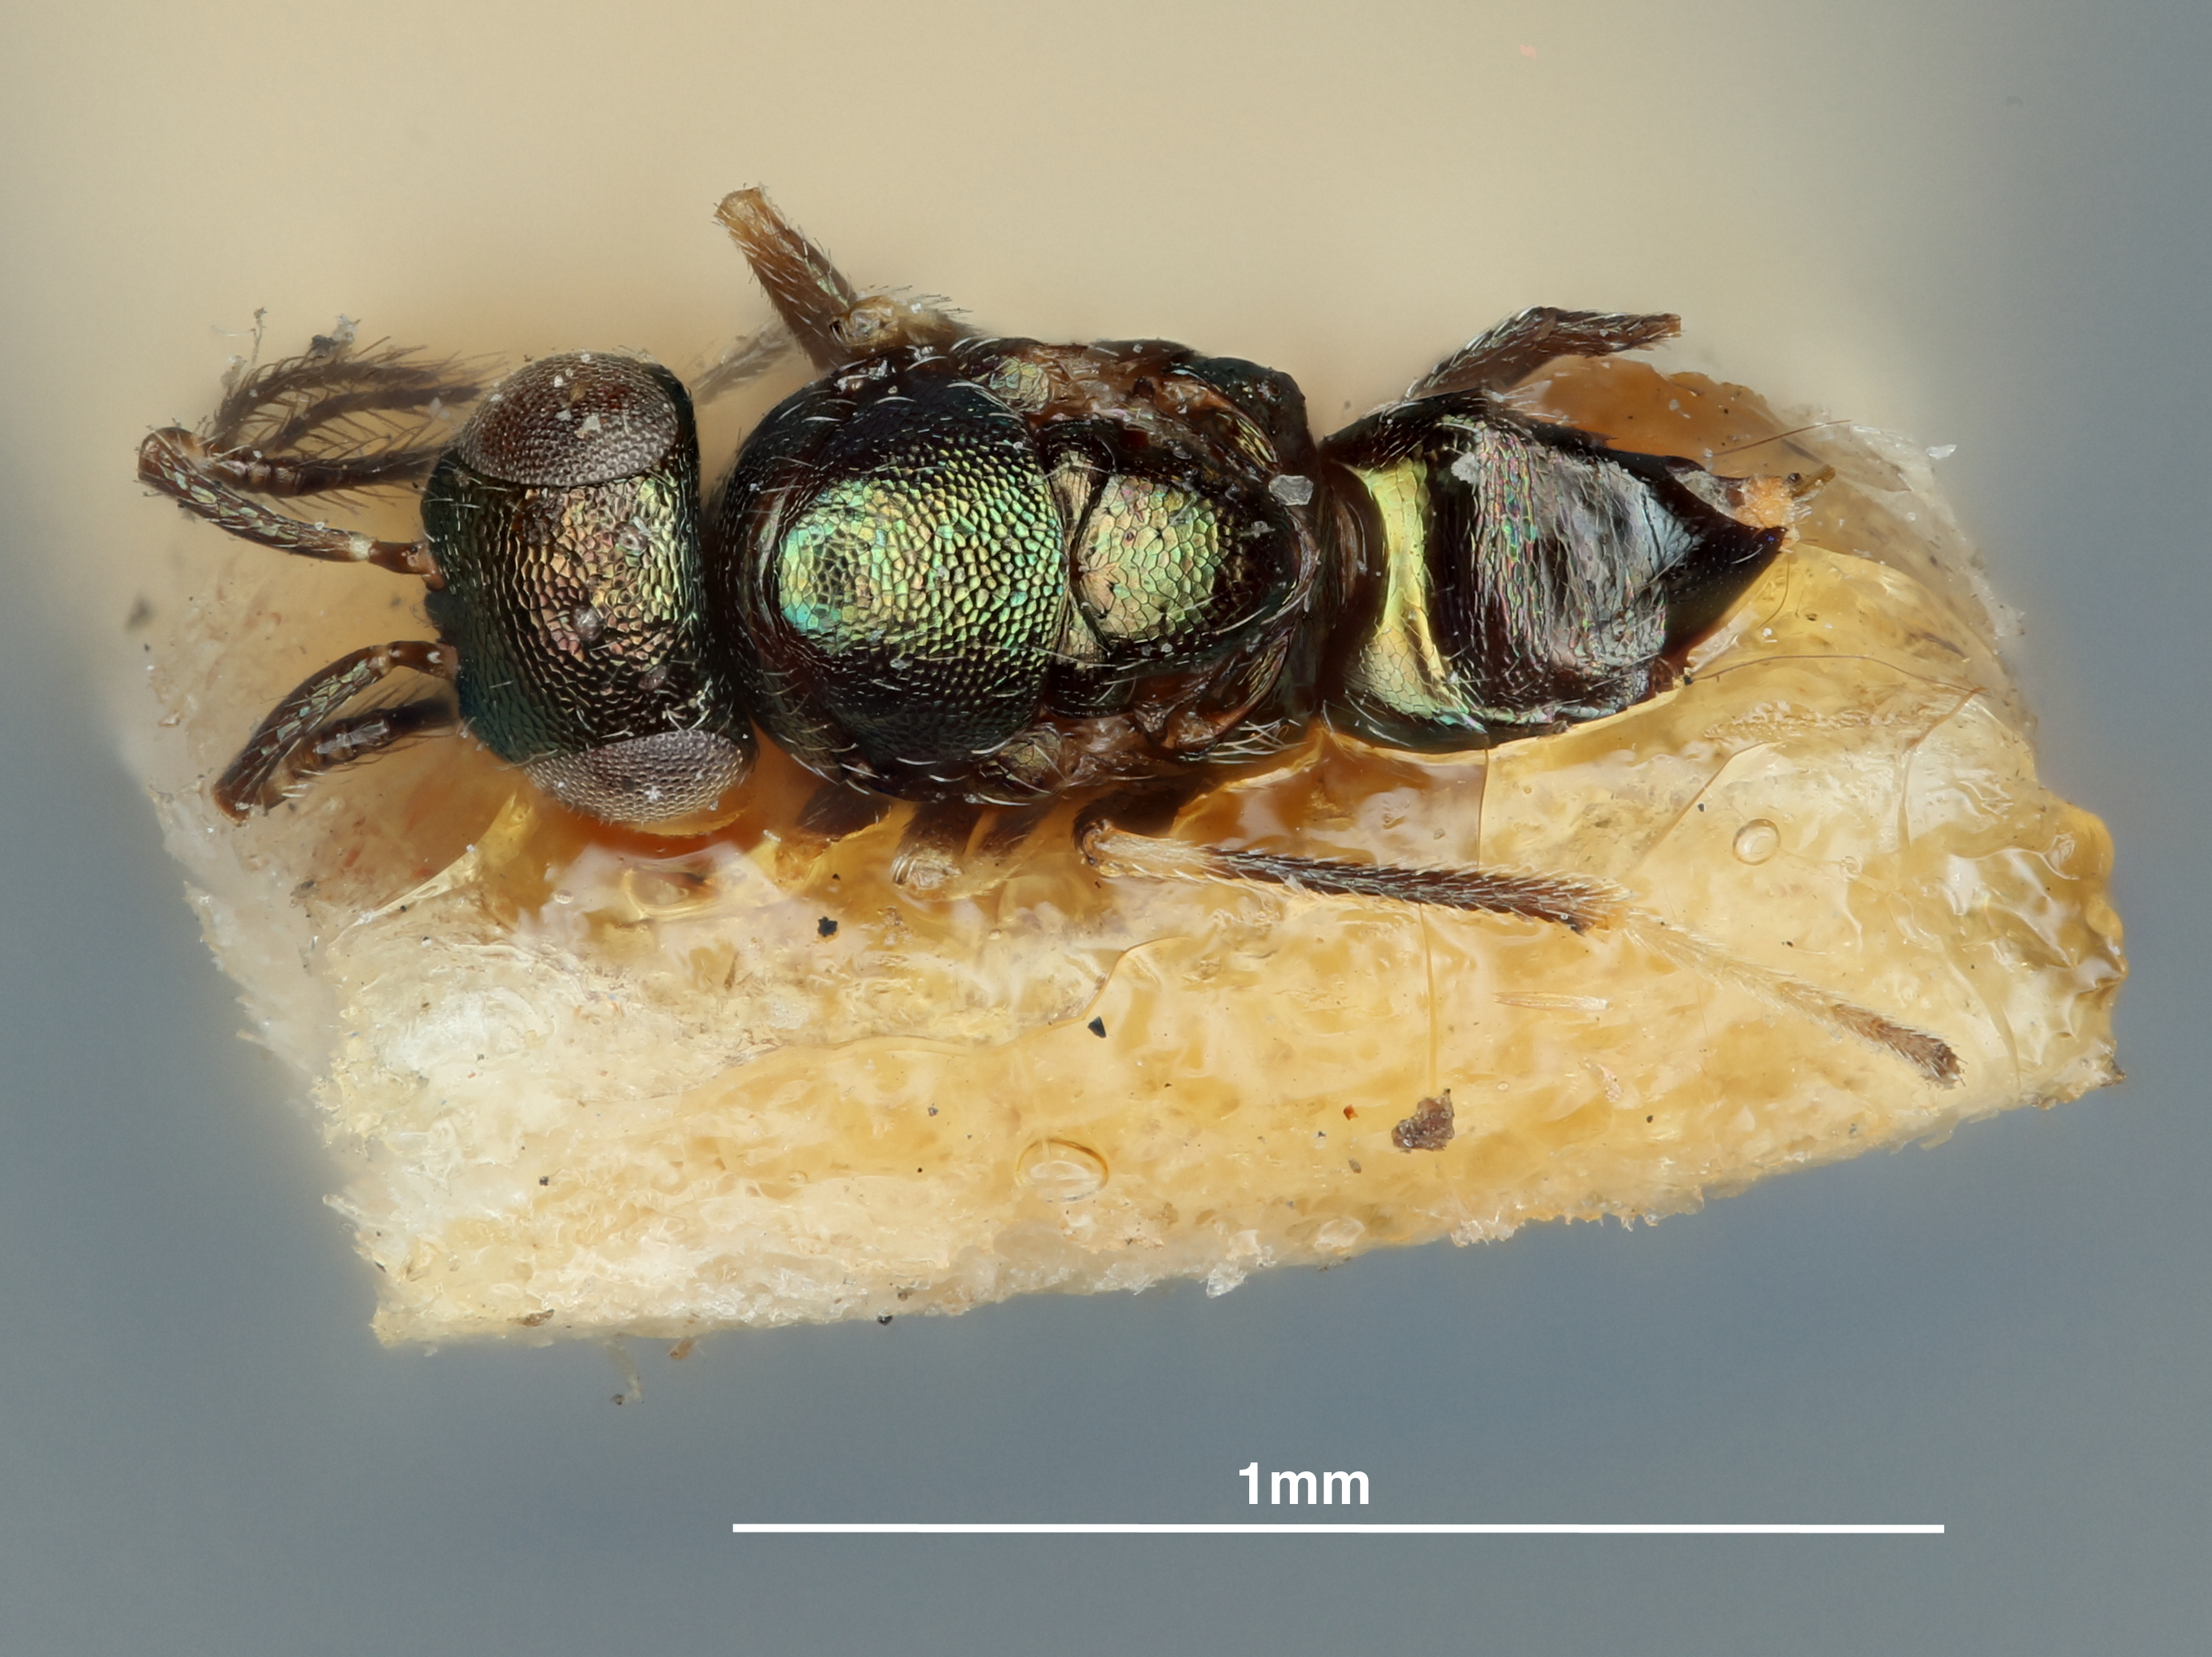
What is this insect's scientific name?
Tetralophiellus brevicollis
